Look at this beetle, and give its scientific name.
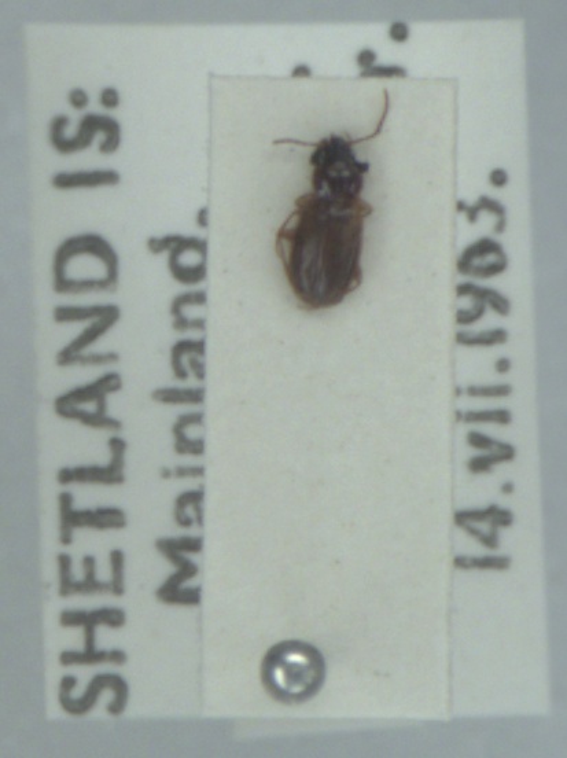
Trechus obtusus
